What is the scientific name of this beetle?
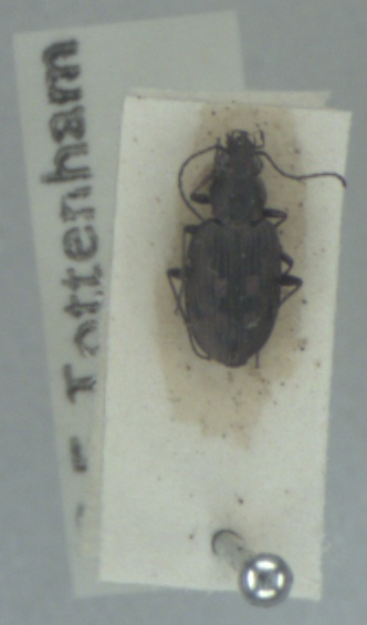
Bembidion litorale
